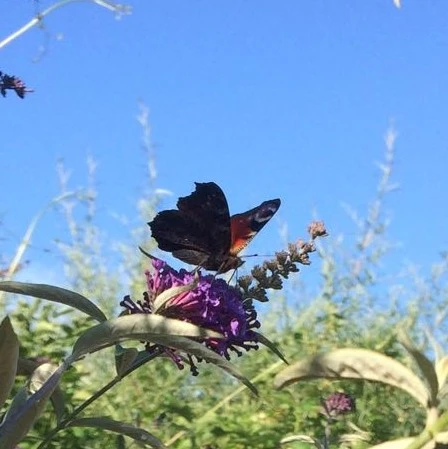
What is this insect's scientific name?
Aglais io
